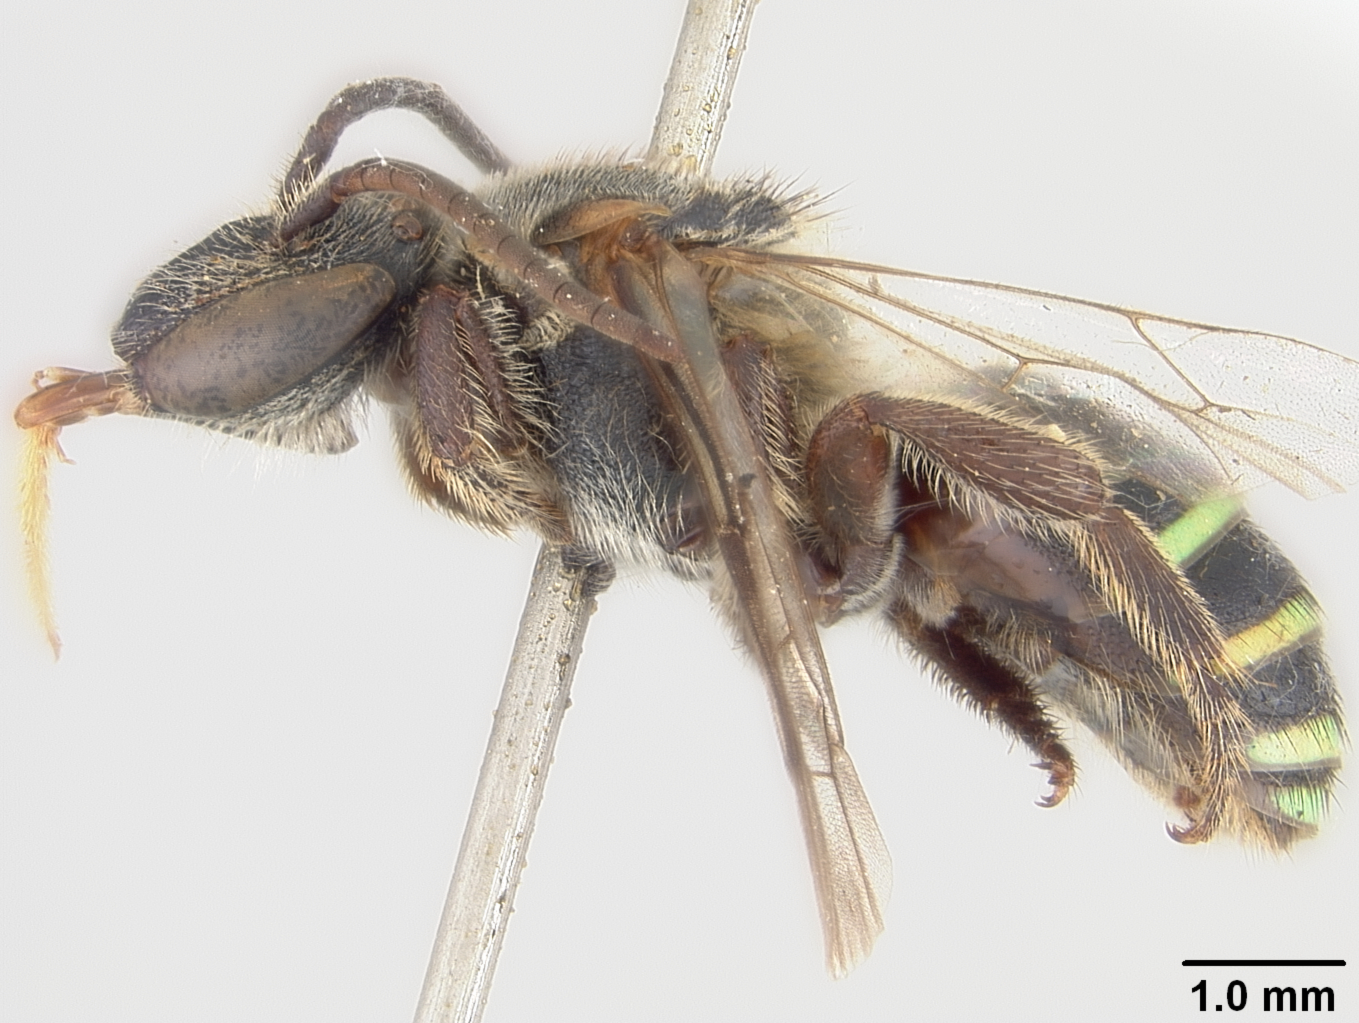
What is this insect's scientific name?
Nomia iridescens
